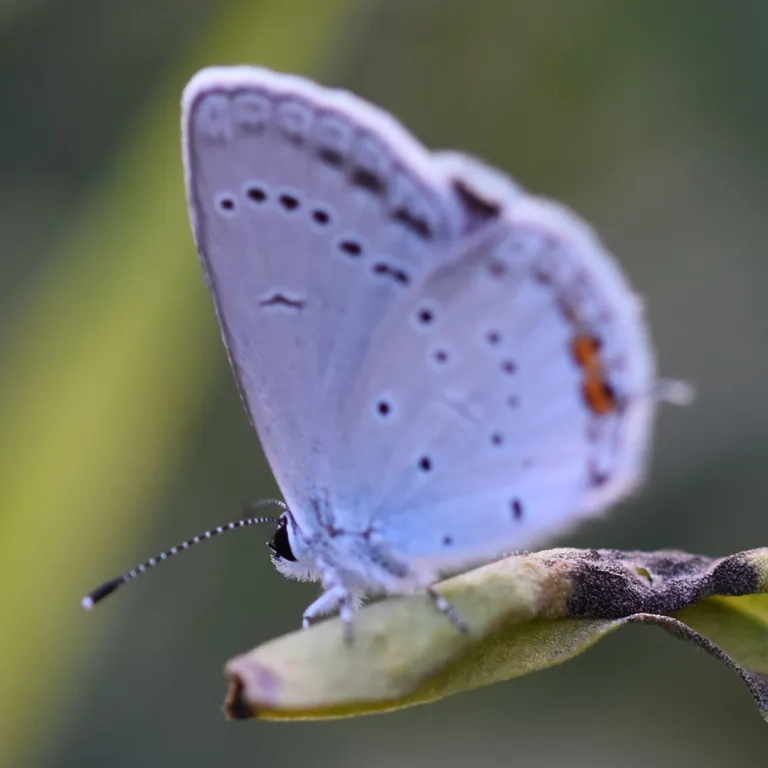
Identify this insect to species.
Cupido argiades (also Elkalyce argiades)
